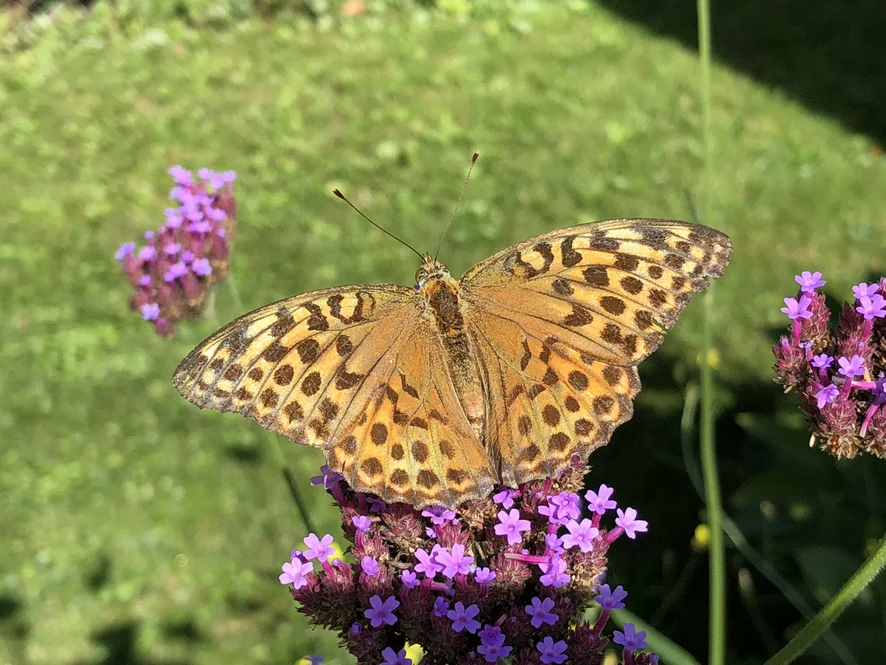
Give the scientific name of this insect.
Argynnis paphia
